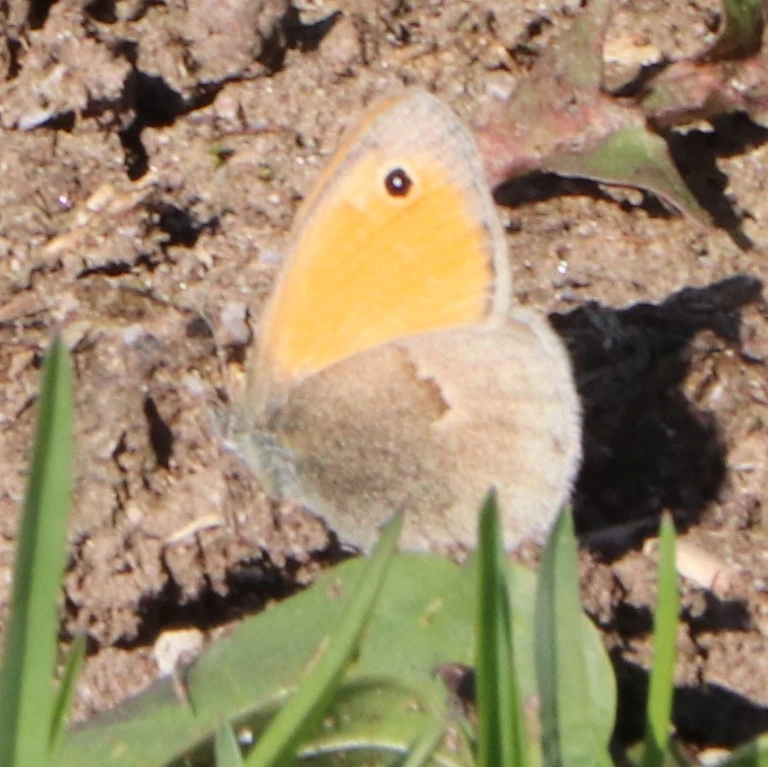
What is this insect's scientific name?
Coenonympha pamphilus
